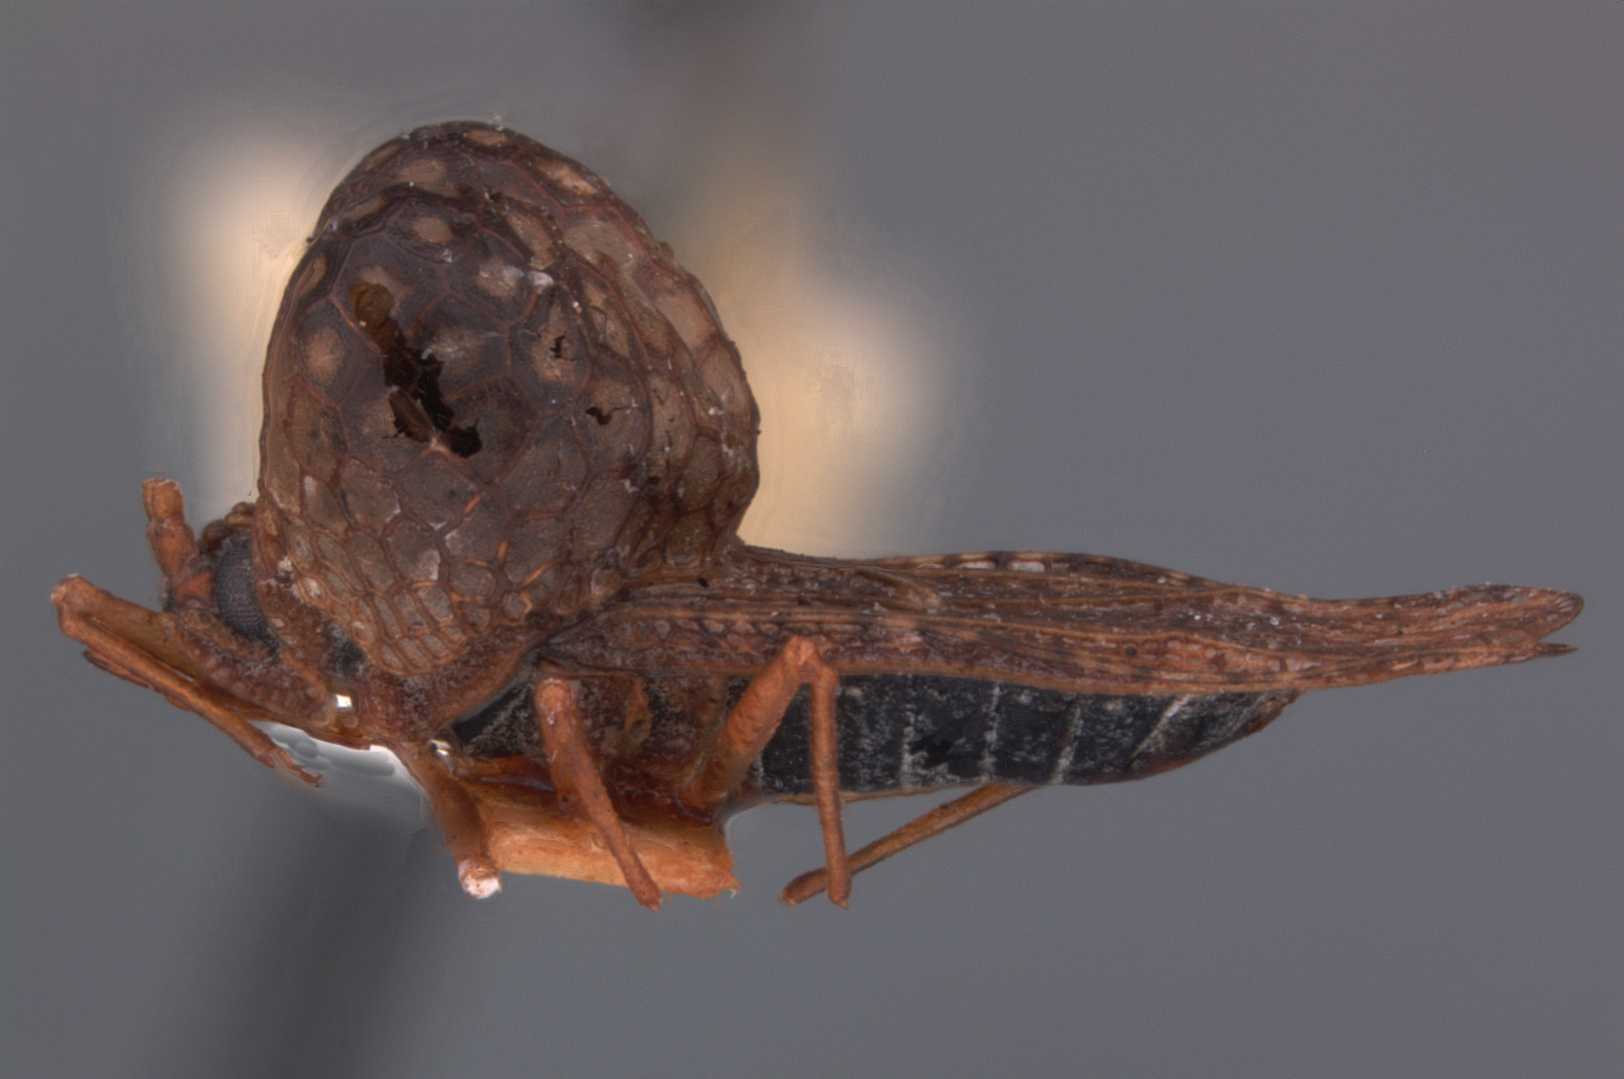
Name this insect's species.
Penottus bunus
